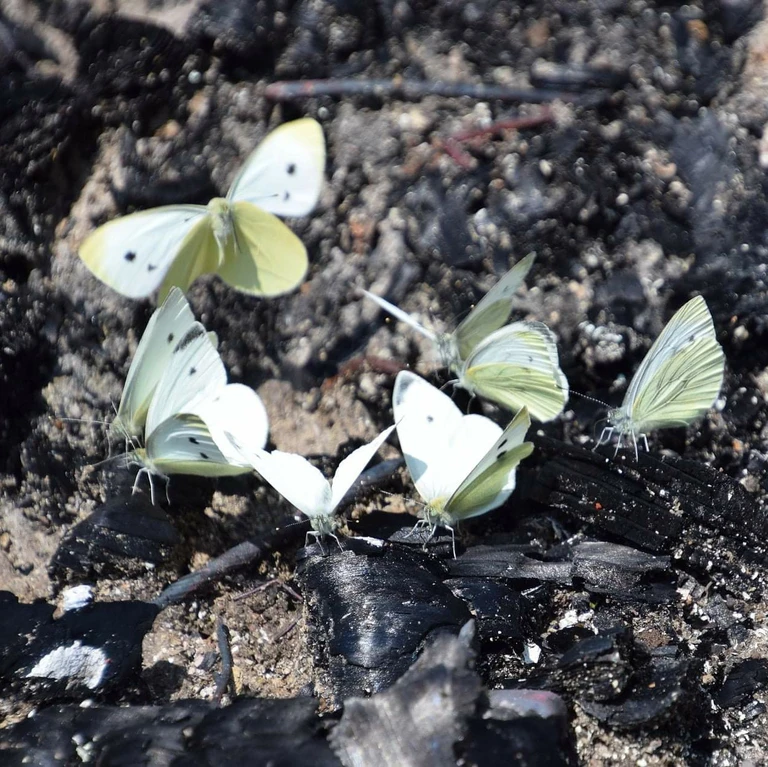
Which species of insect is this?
Pieris napi
